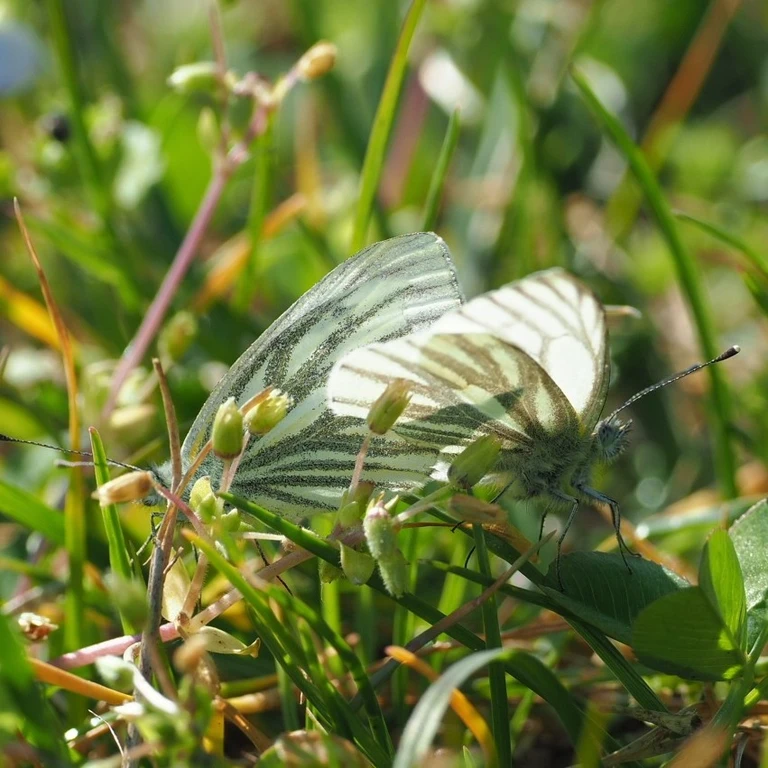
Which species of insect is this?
Pieris napi
